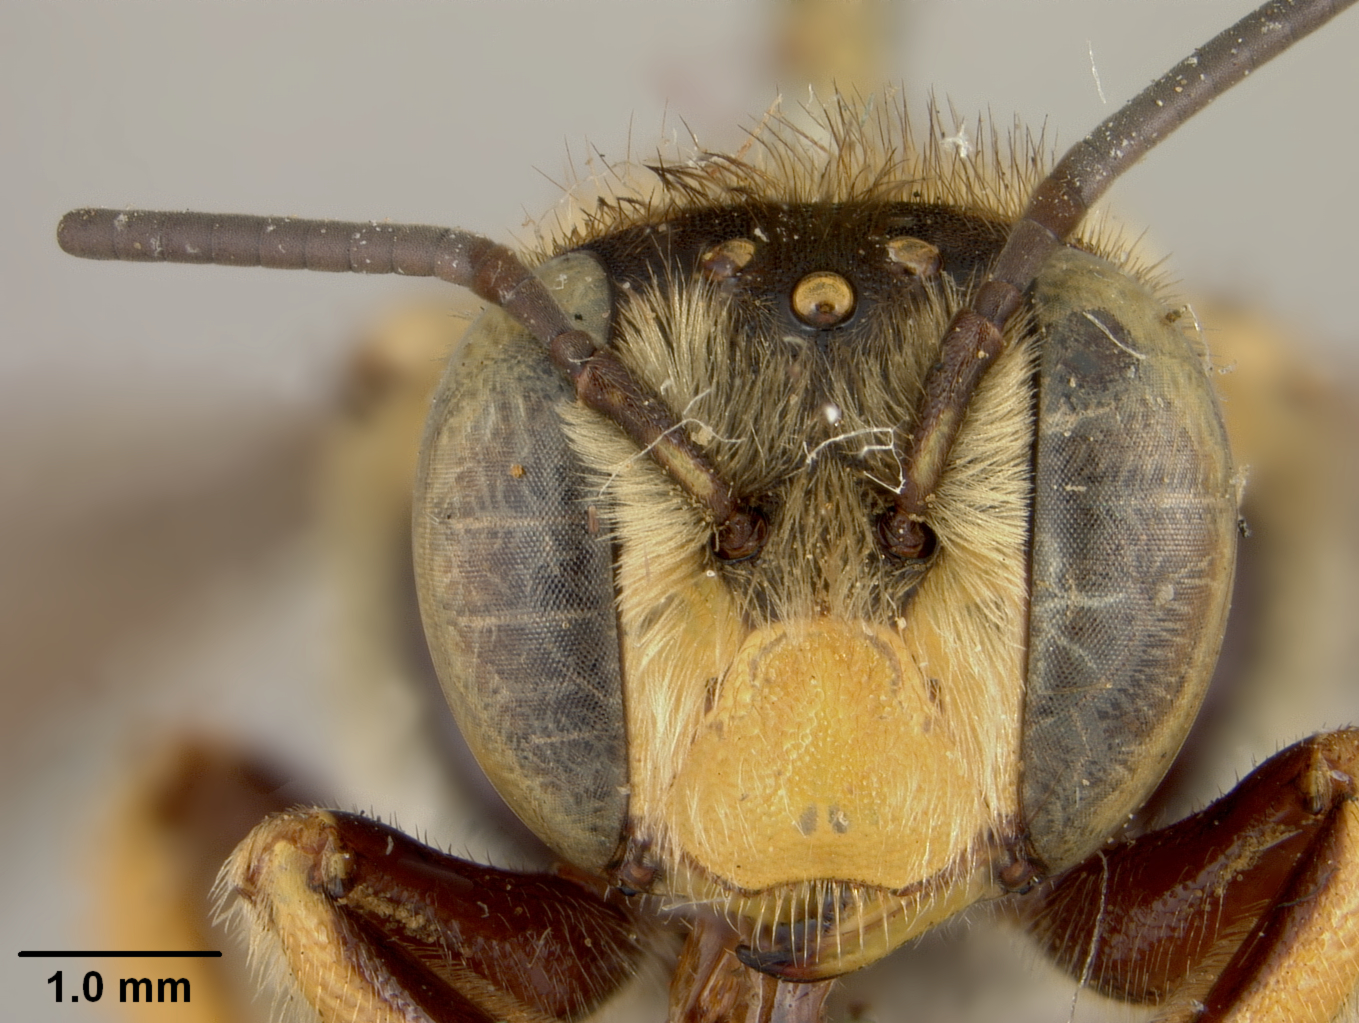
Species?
Anthidium bernardinum
